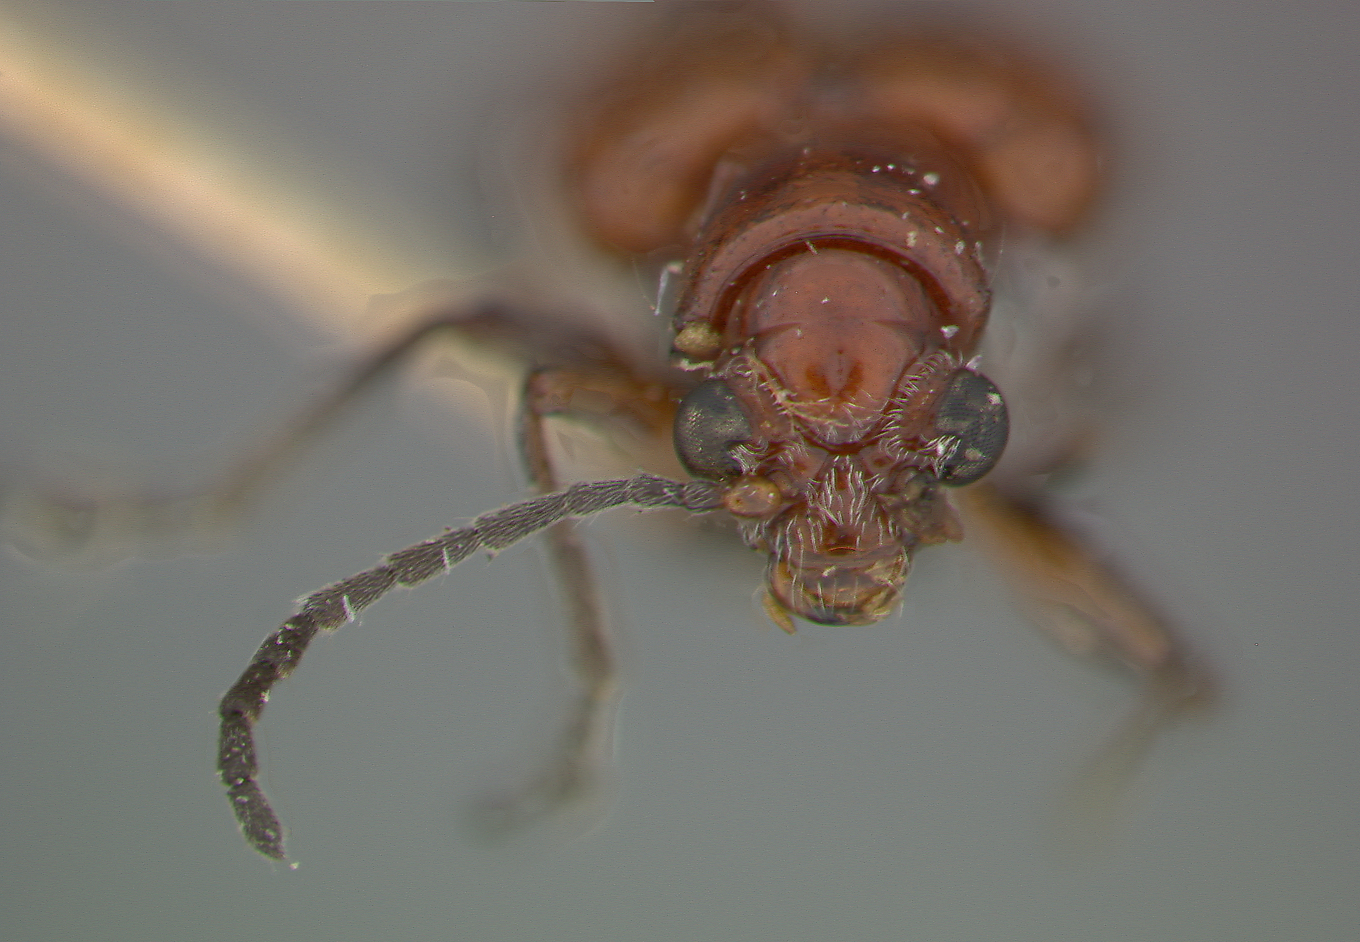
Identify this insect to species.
Neolema quadriguttata
